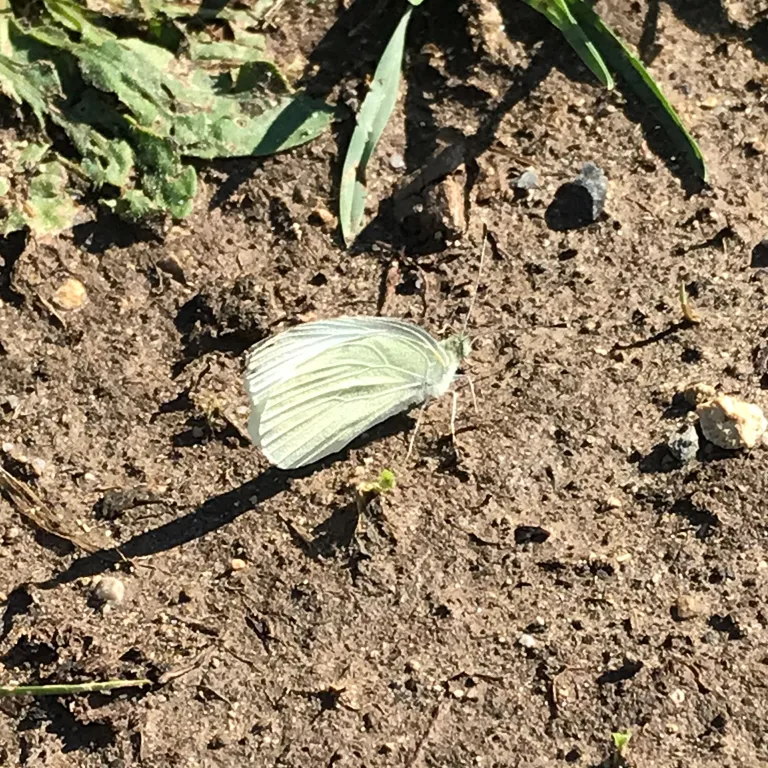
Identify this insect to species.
Pieris napi
